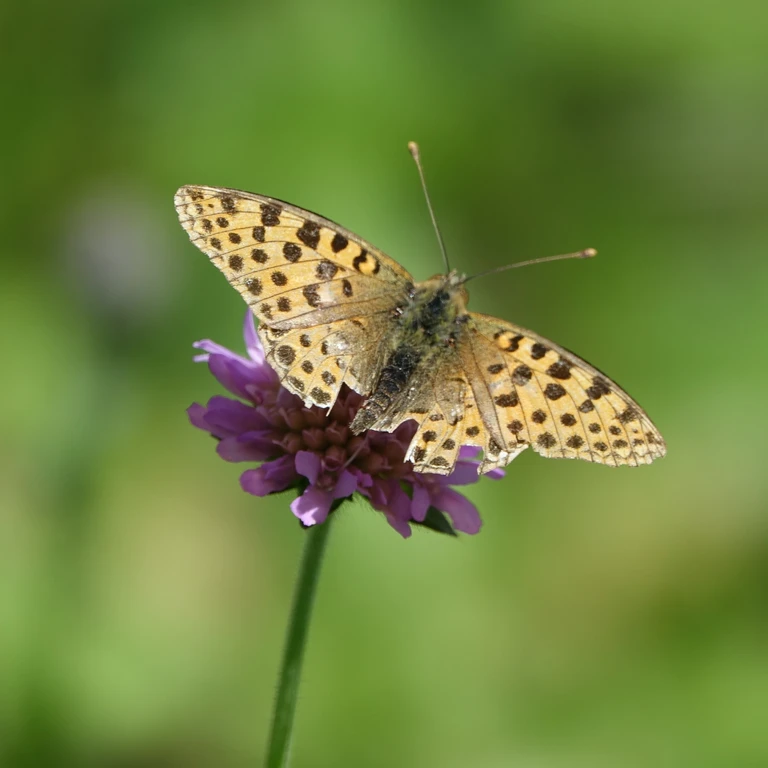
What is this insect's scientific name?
Issoria lathonia
